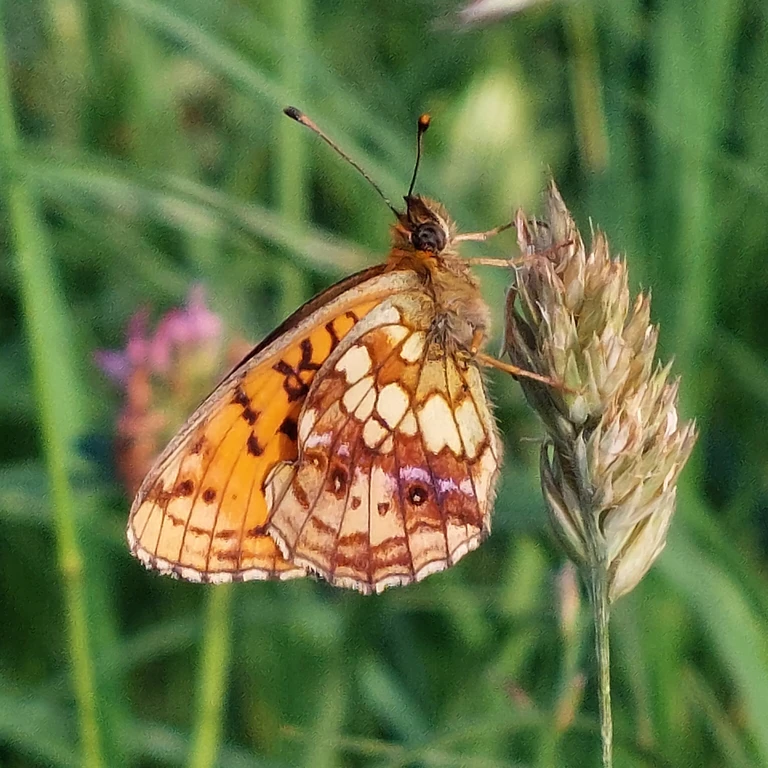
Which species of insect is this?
Brenthis ino
